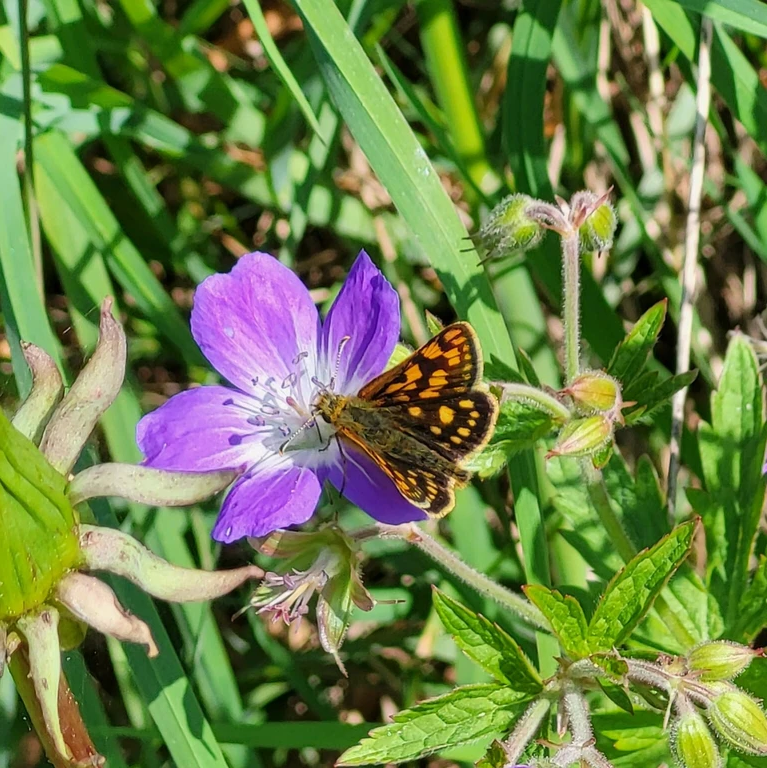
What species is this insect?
Carterocephalus palaemon
